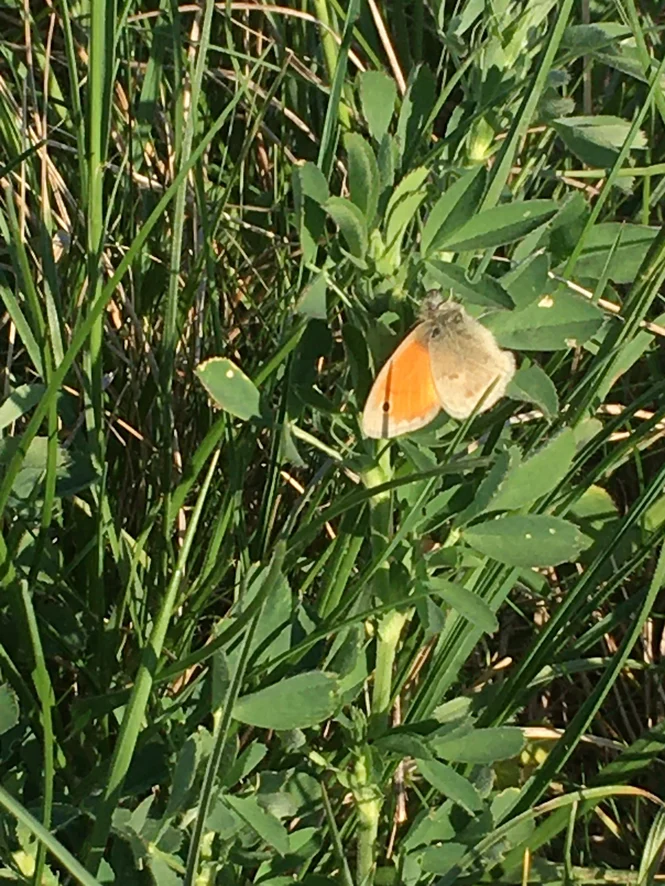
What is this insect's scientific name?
Coenonympha pamphilus
